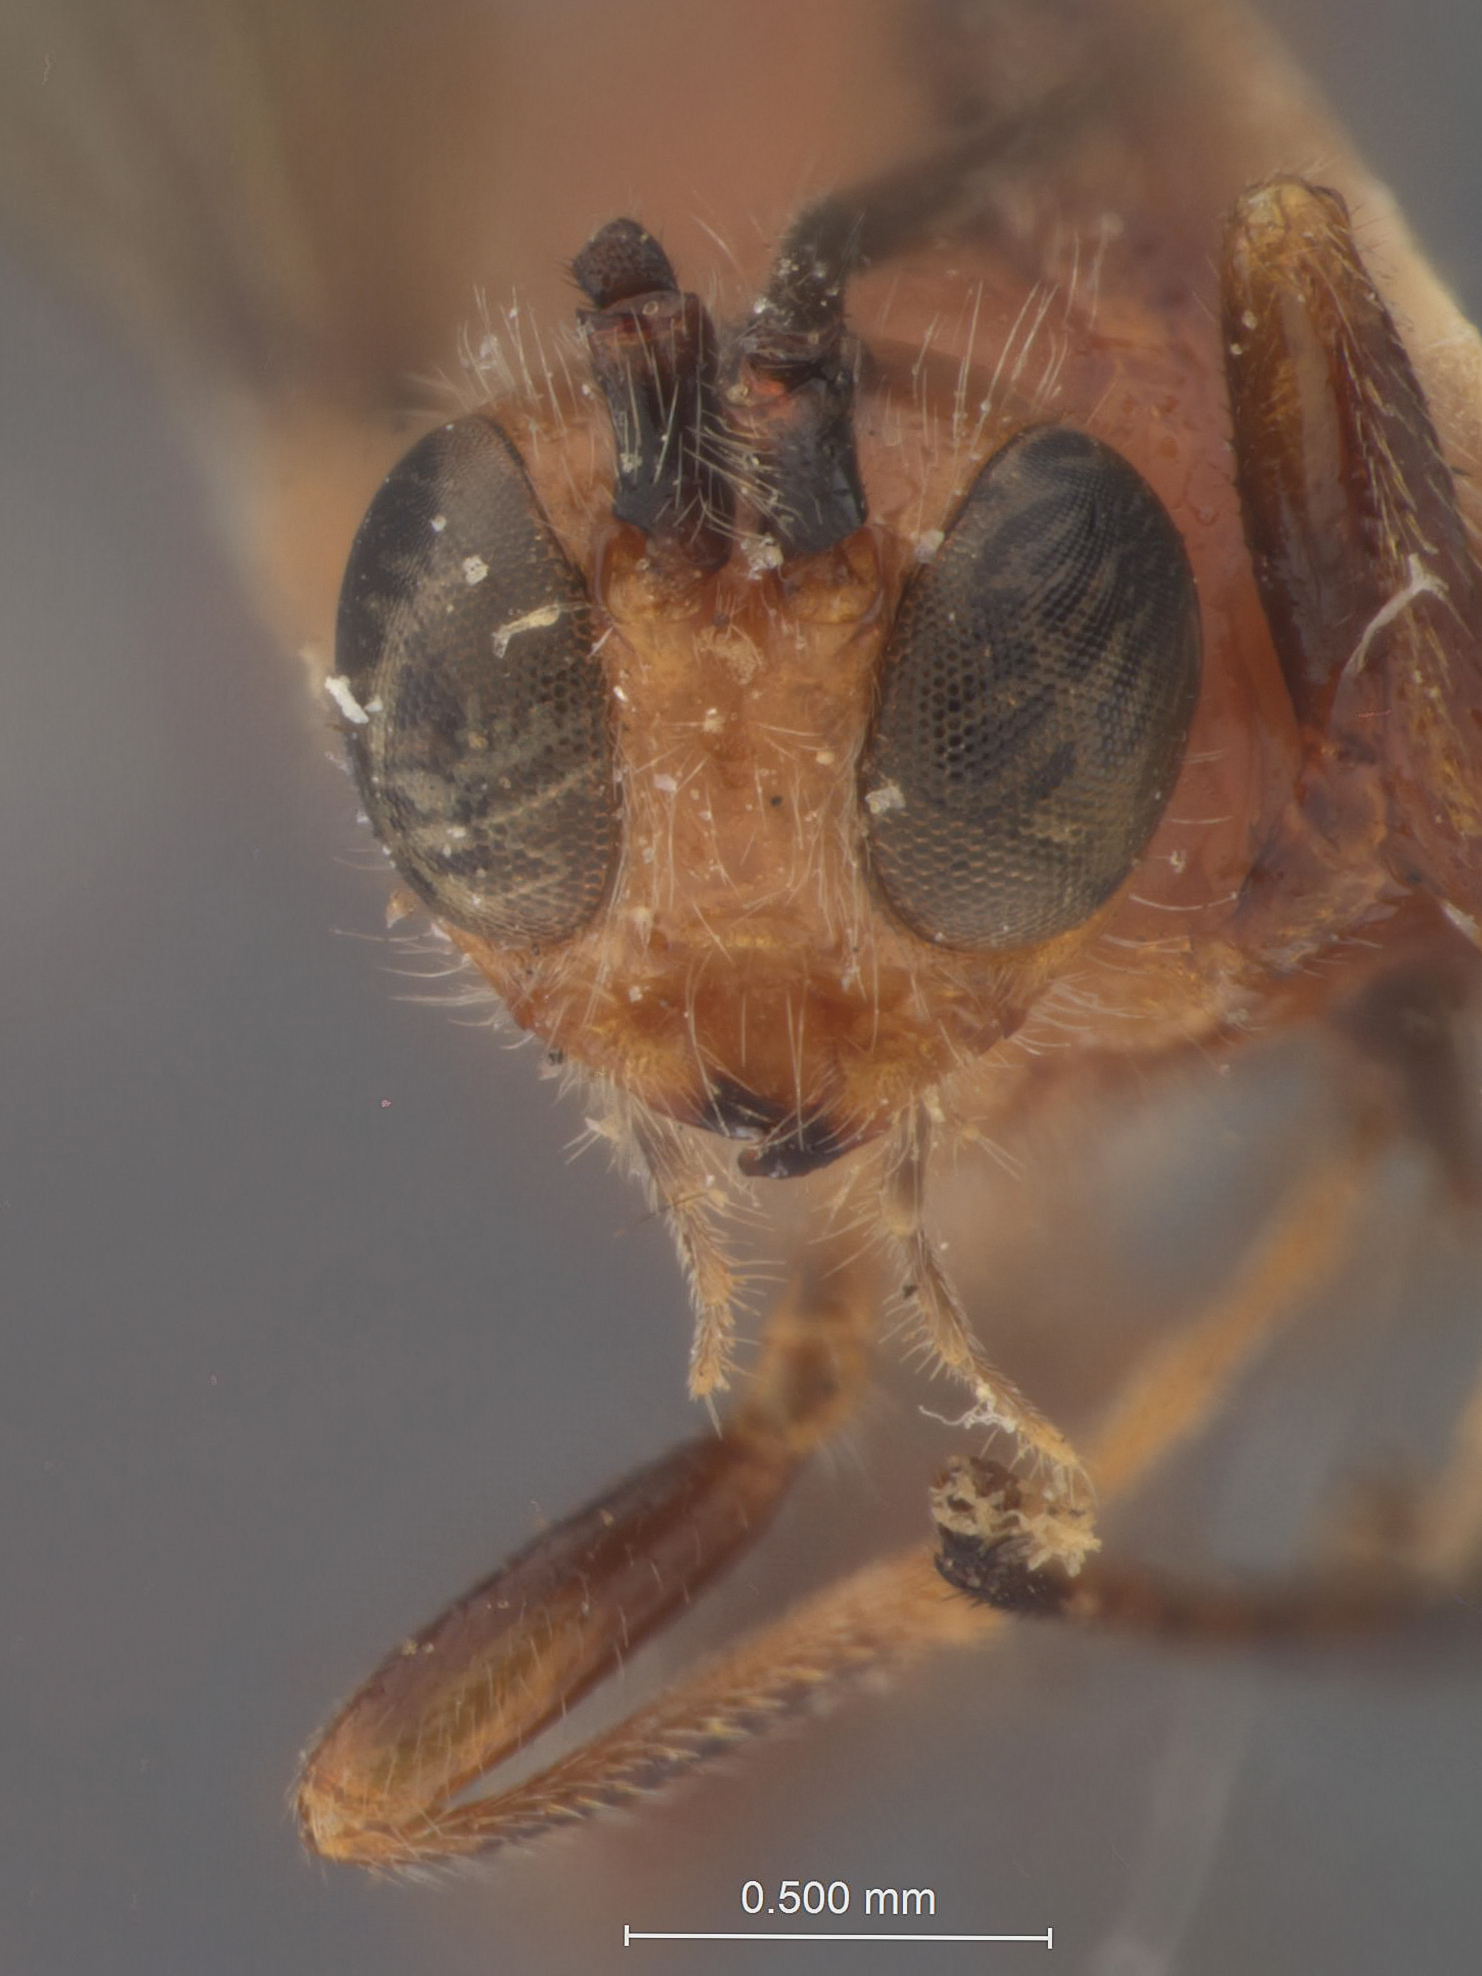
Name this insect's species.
Atanycolus octocolae
